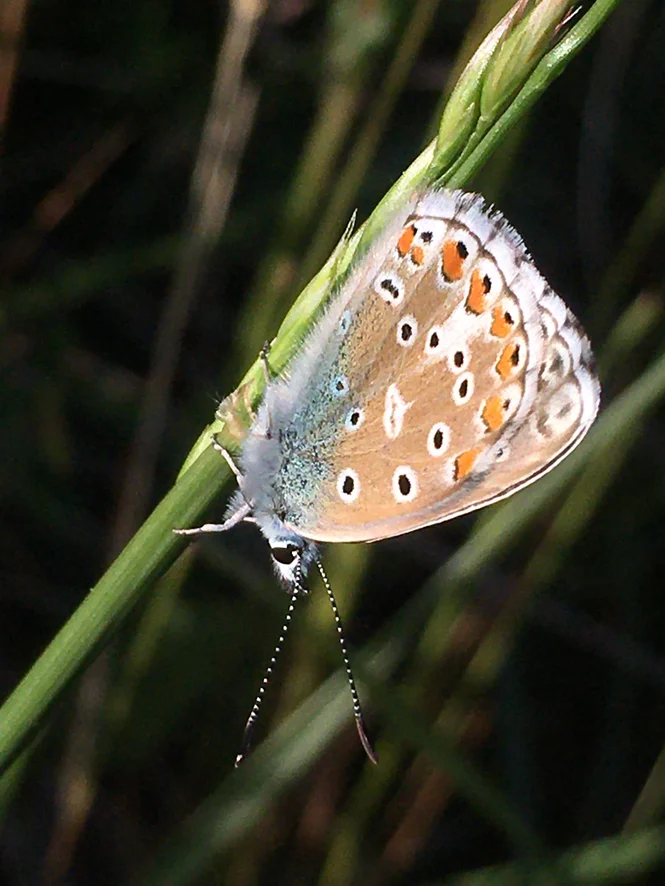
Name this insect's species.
Lysandra bellargus
